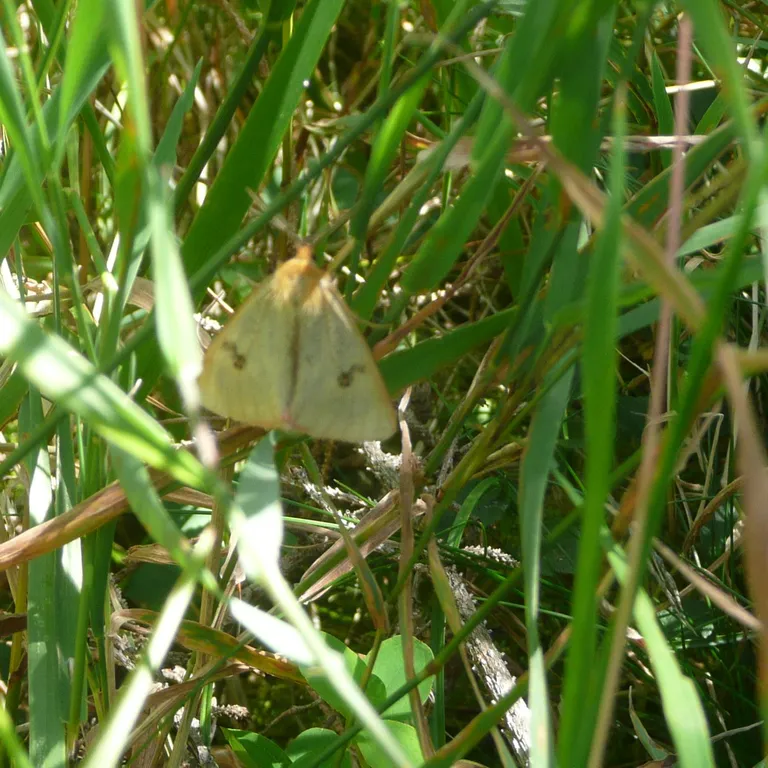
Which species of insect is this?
Diacrisia sannio
